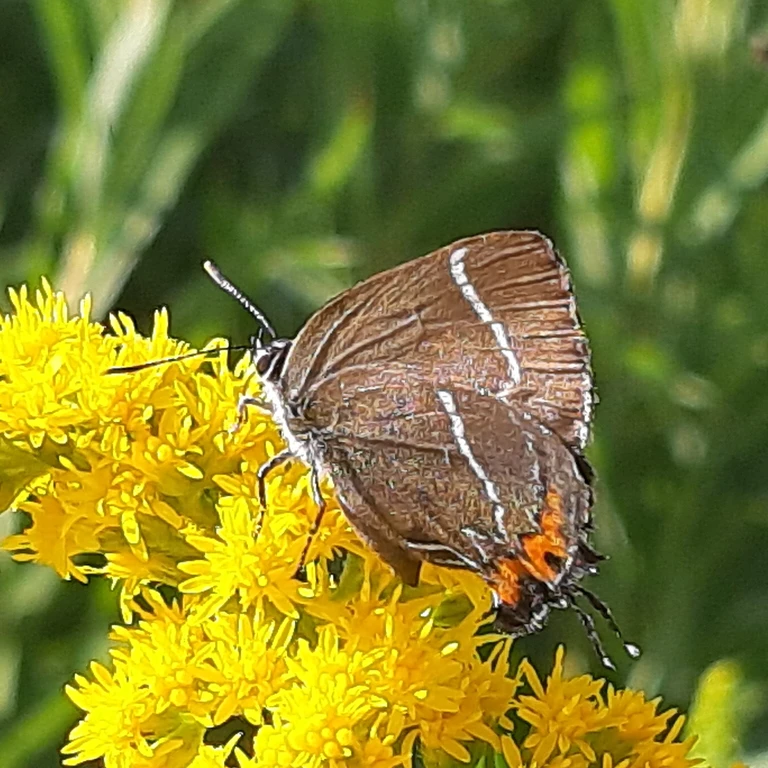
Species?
Satyrium w-album
